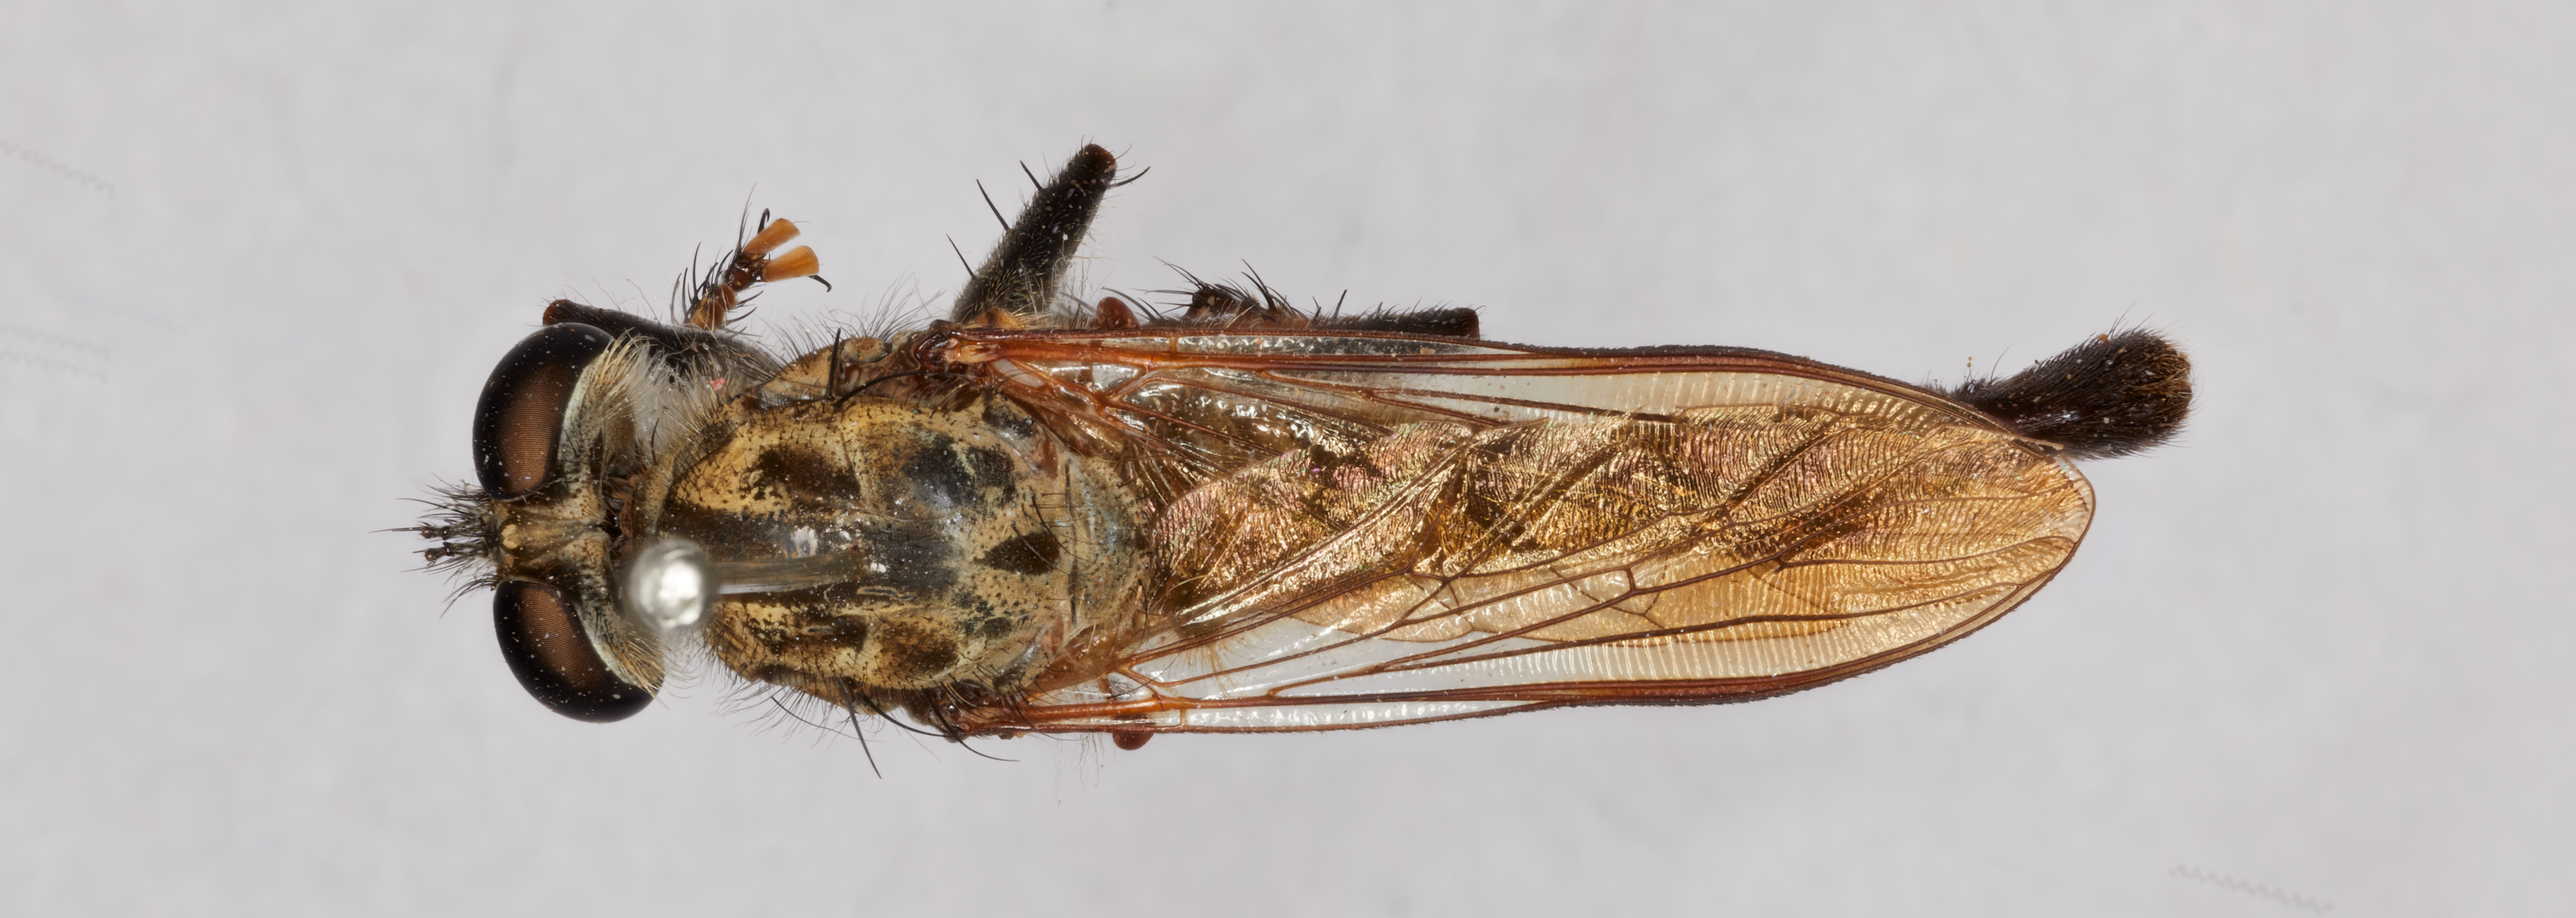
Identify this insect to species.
Efferia bellardii
